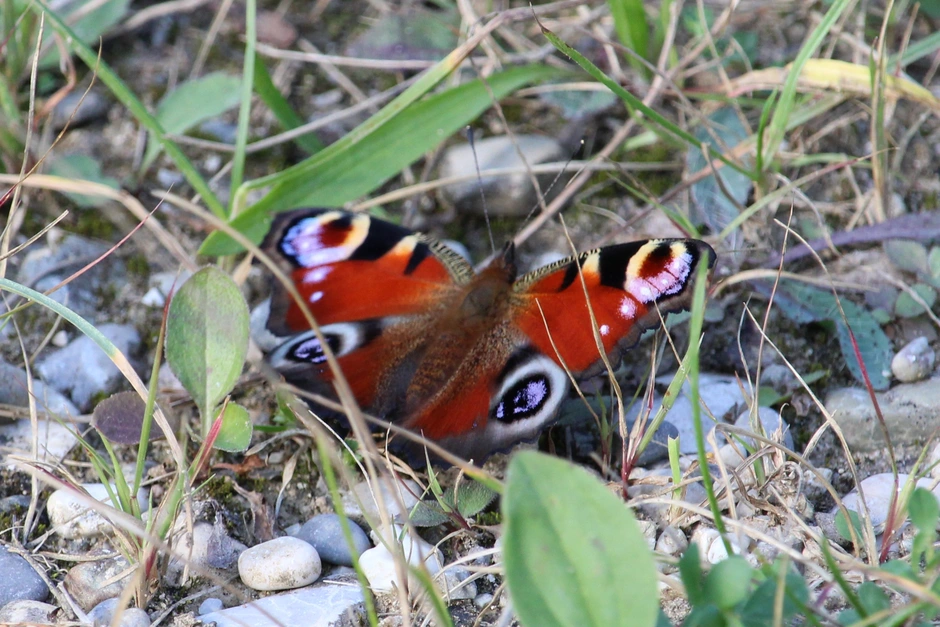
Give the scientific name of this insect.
Aglais io
